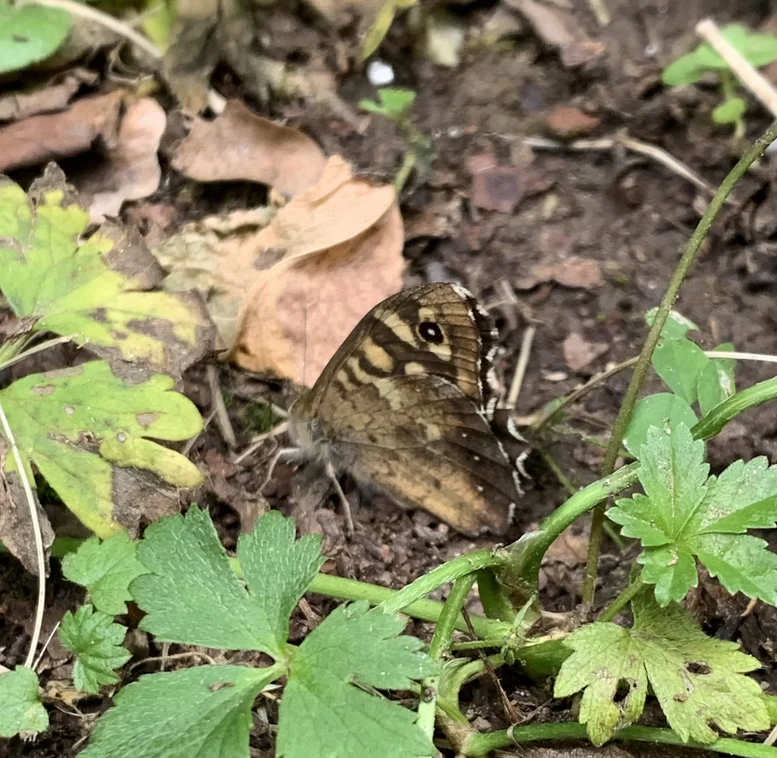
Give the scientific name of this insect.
Pararge aegeria
